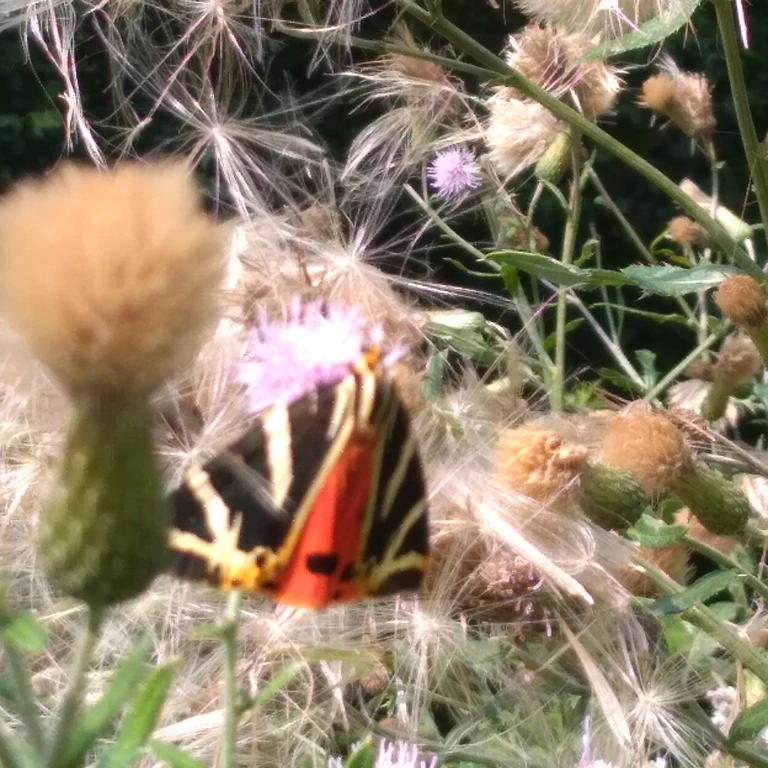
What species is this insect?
Euplagia quadripunctaria
